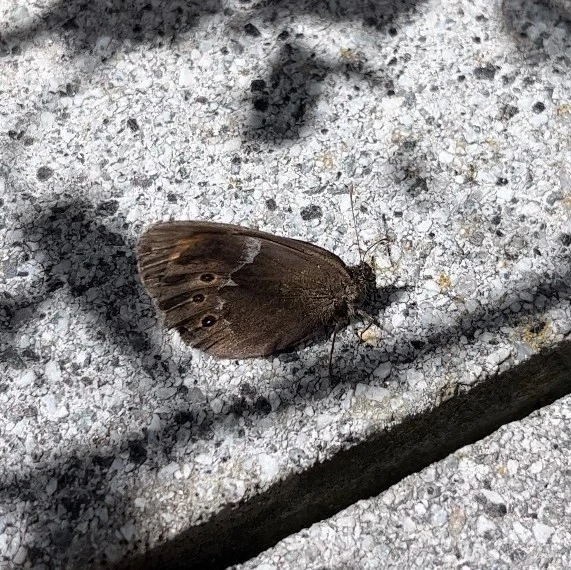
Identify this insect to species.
Erebia ligea
